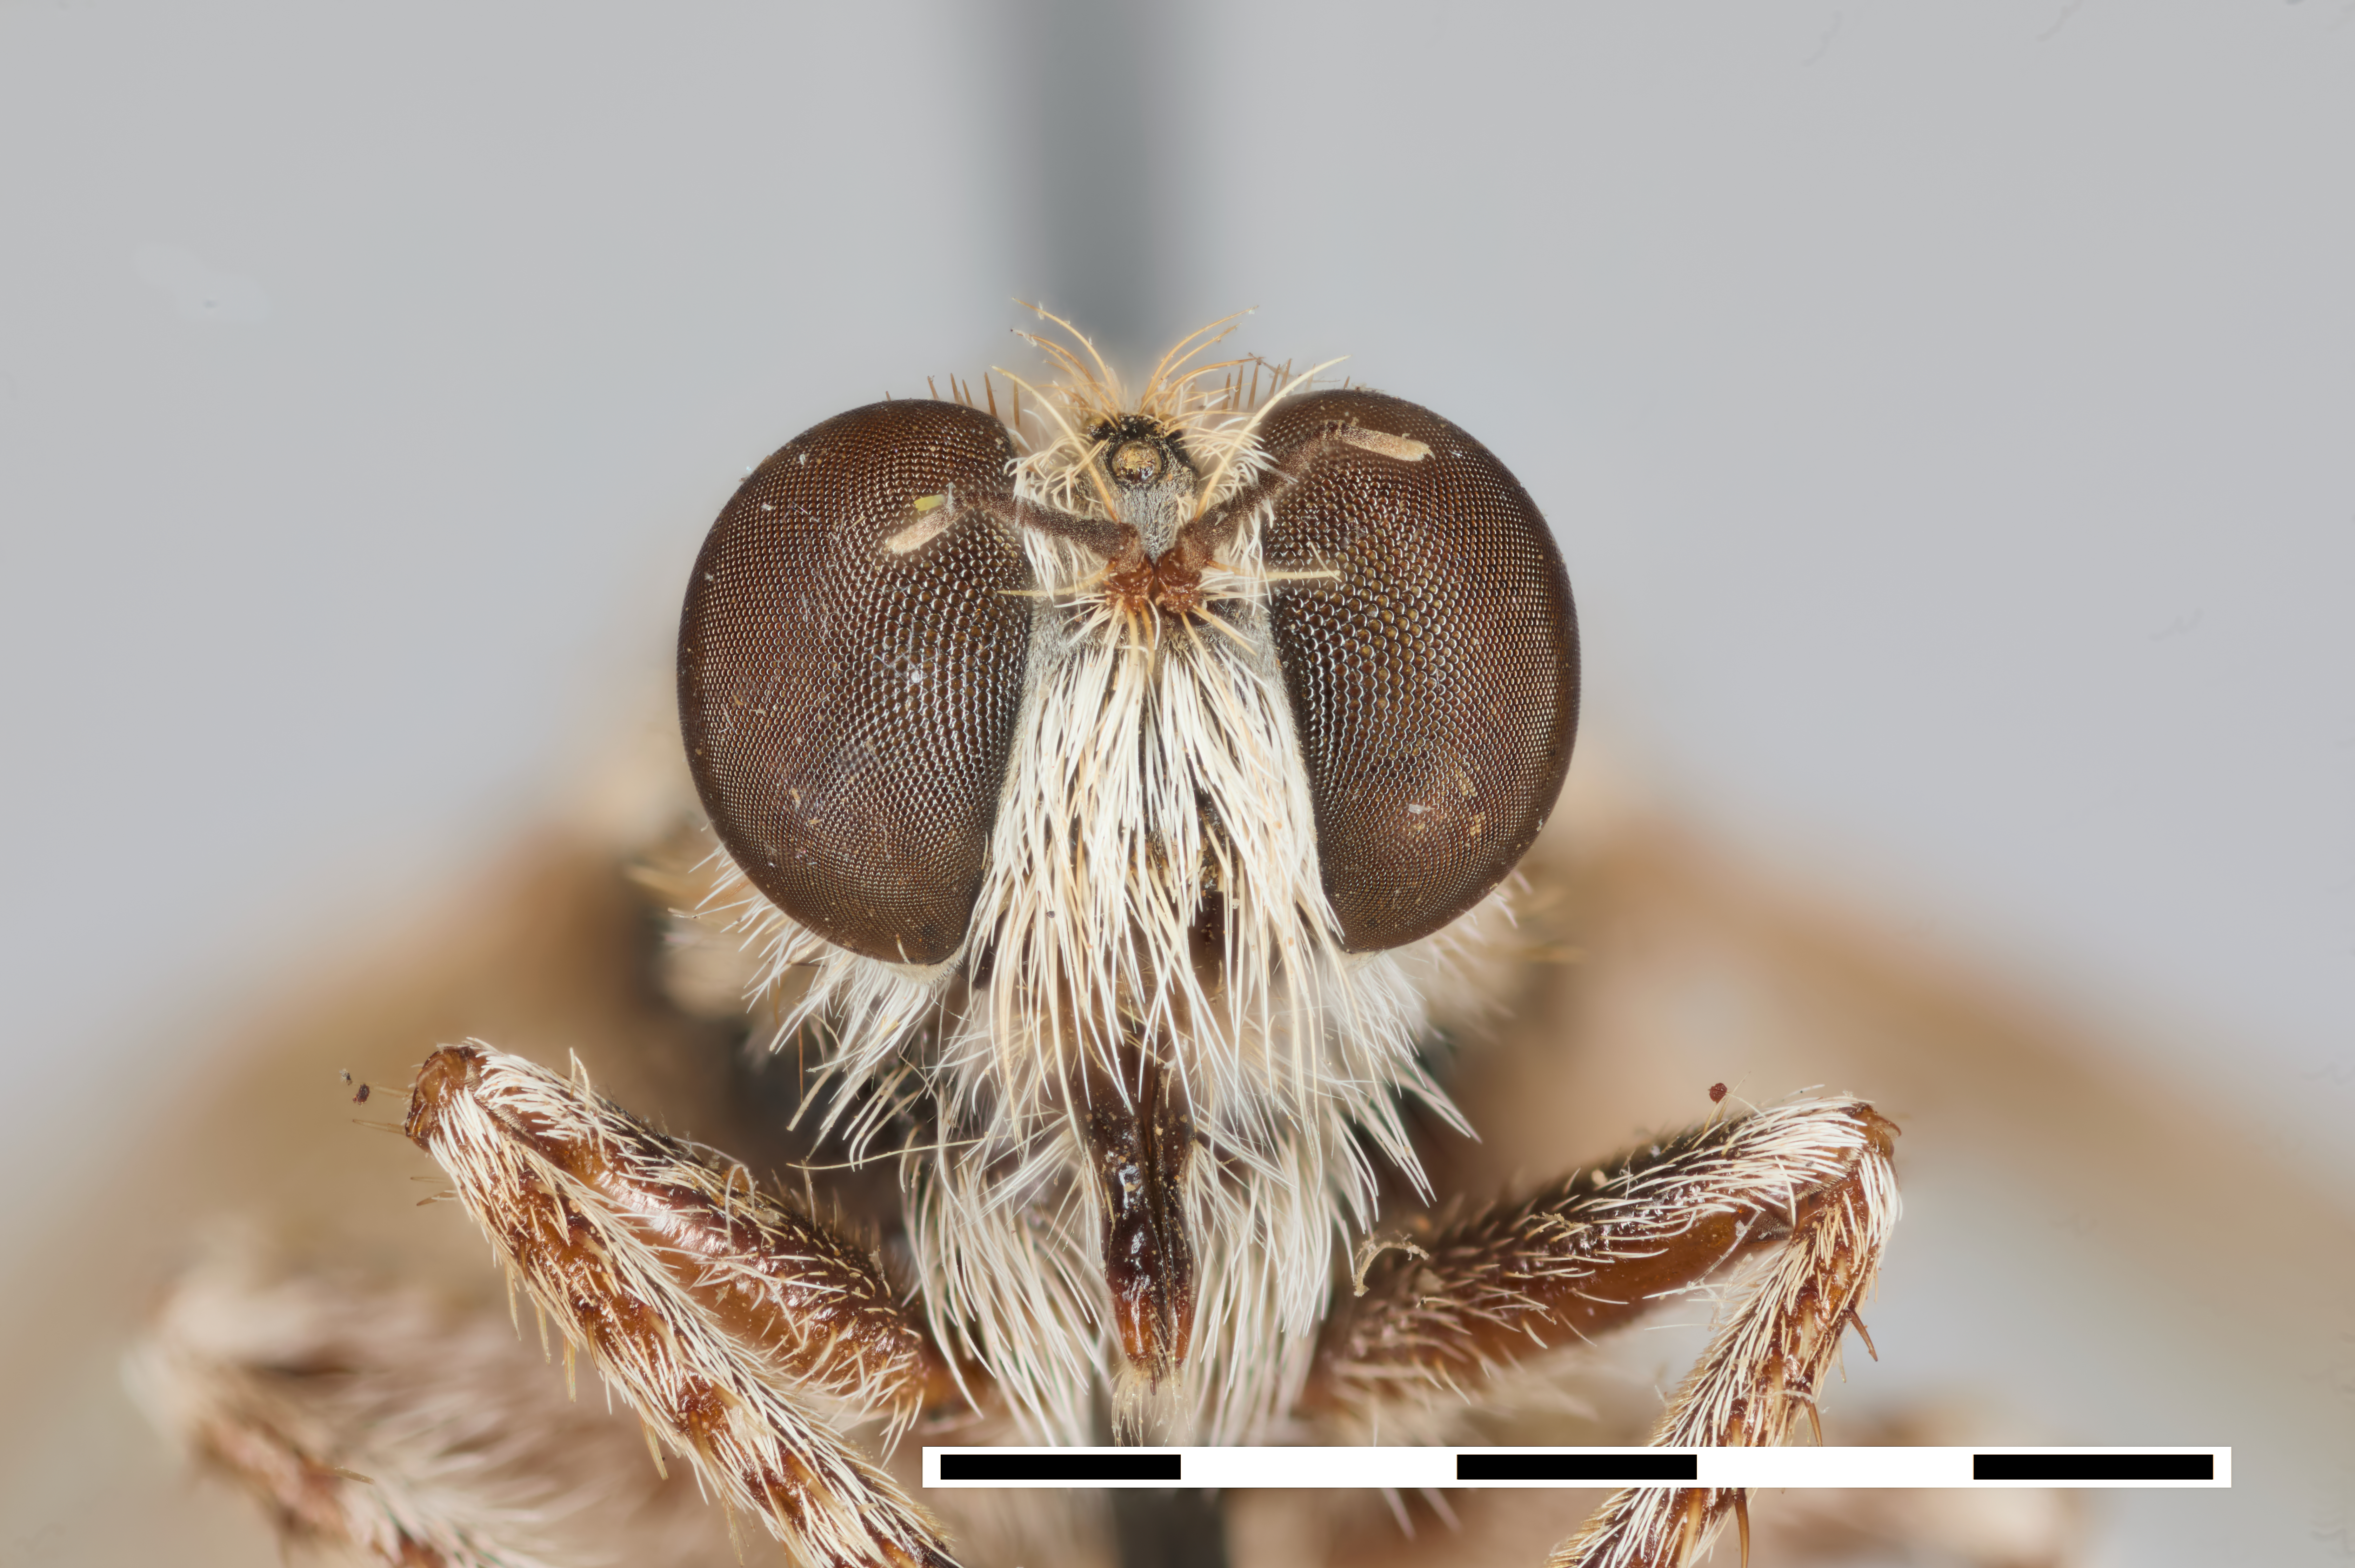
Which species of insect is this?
Acnephalomyia platygaster
